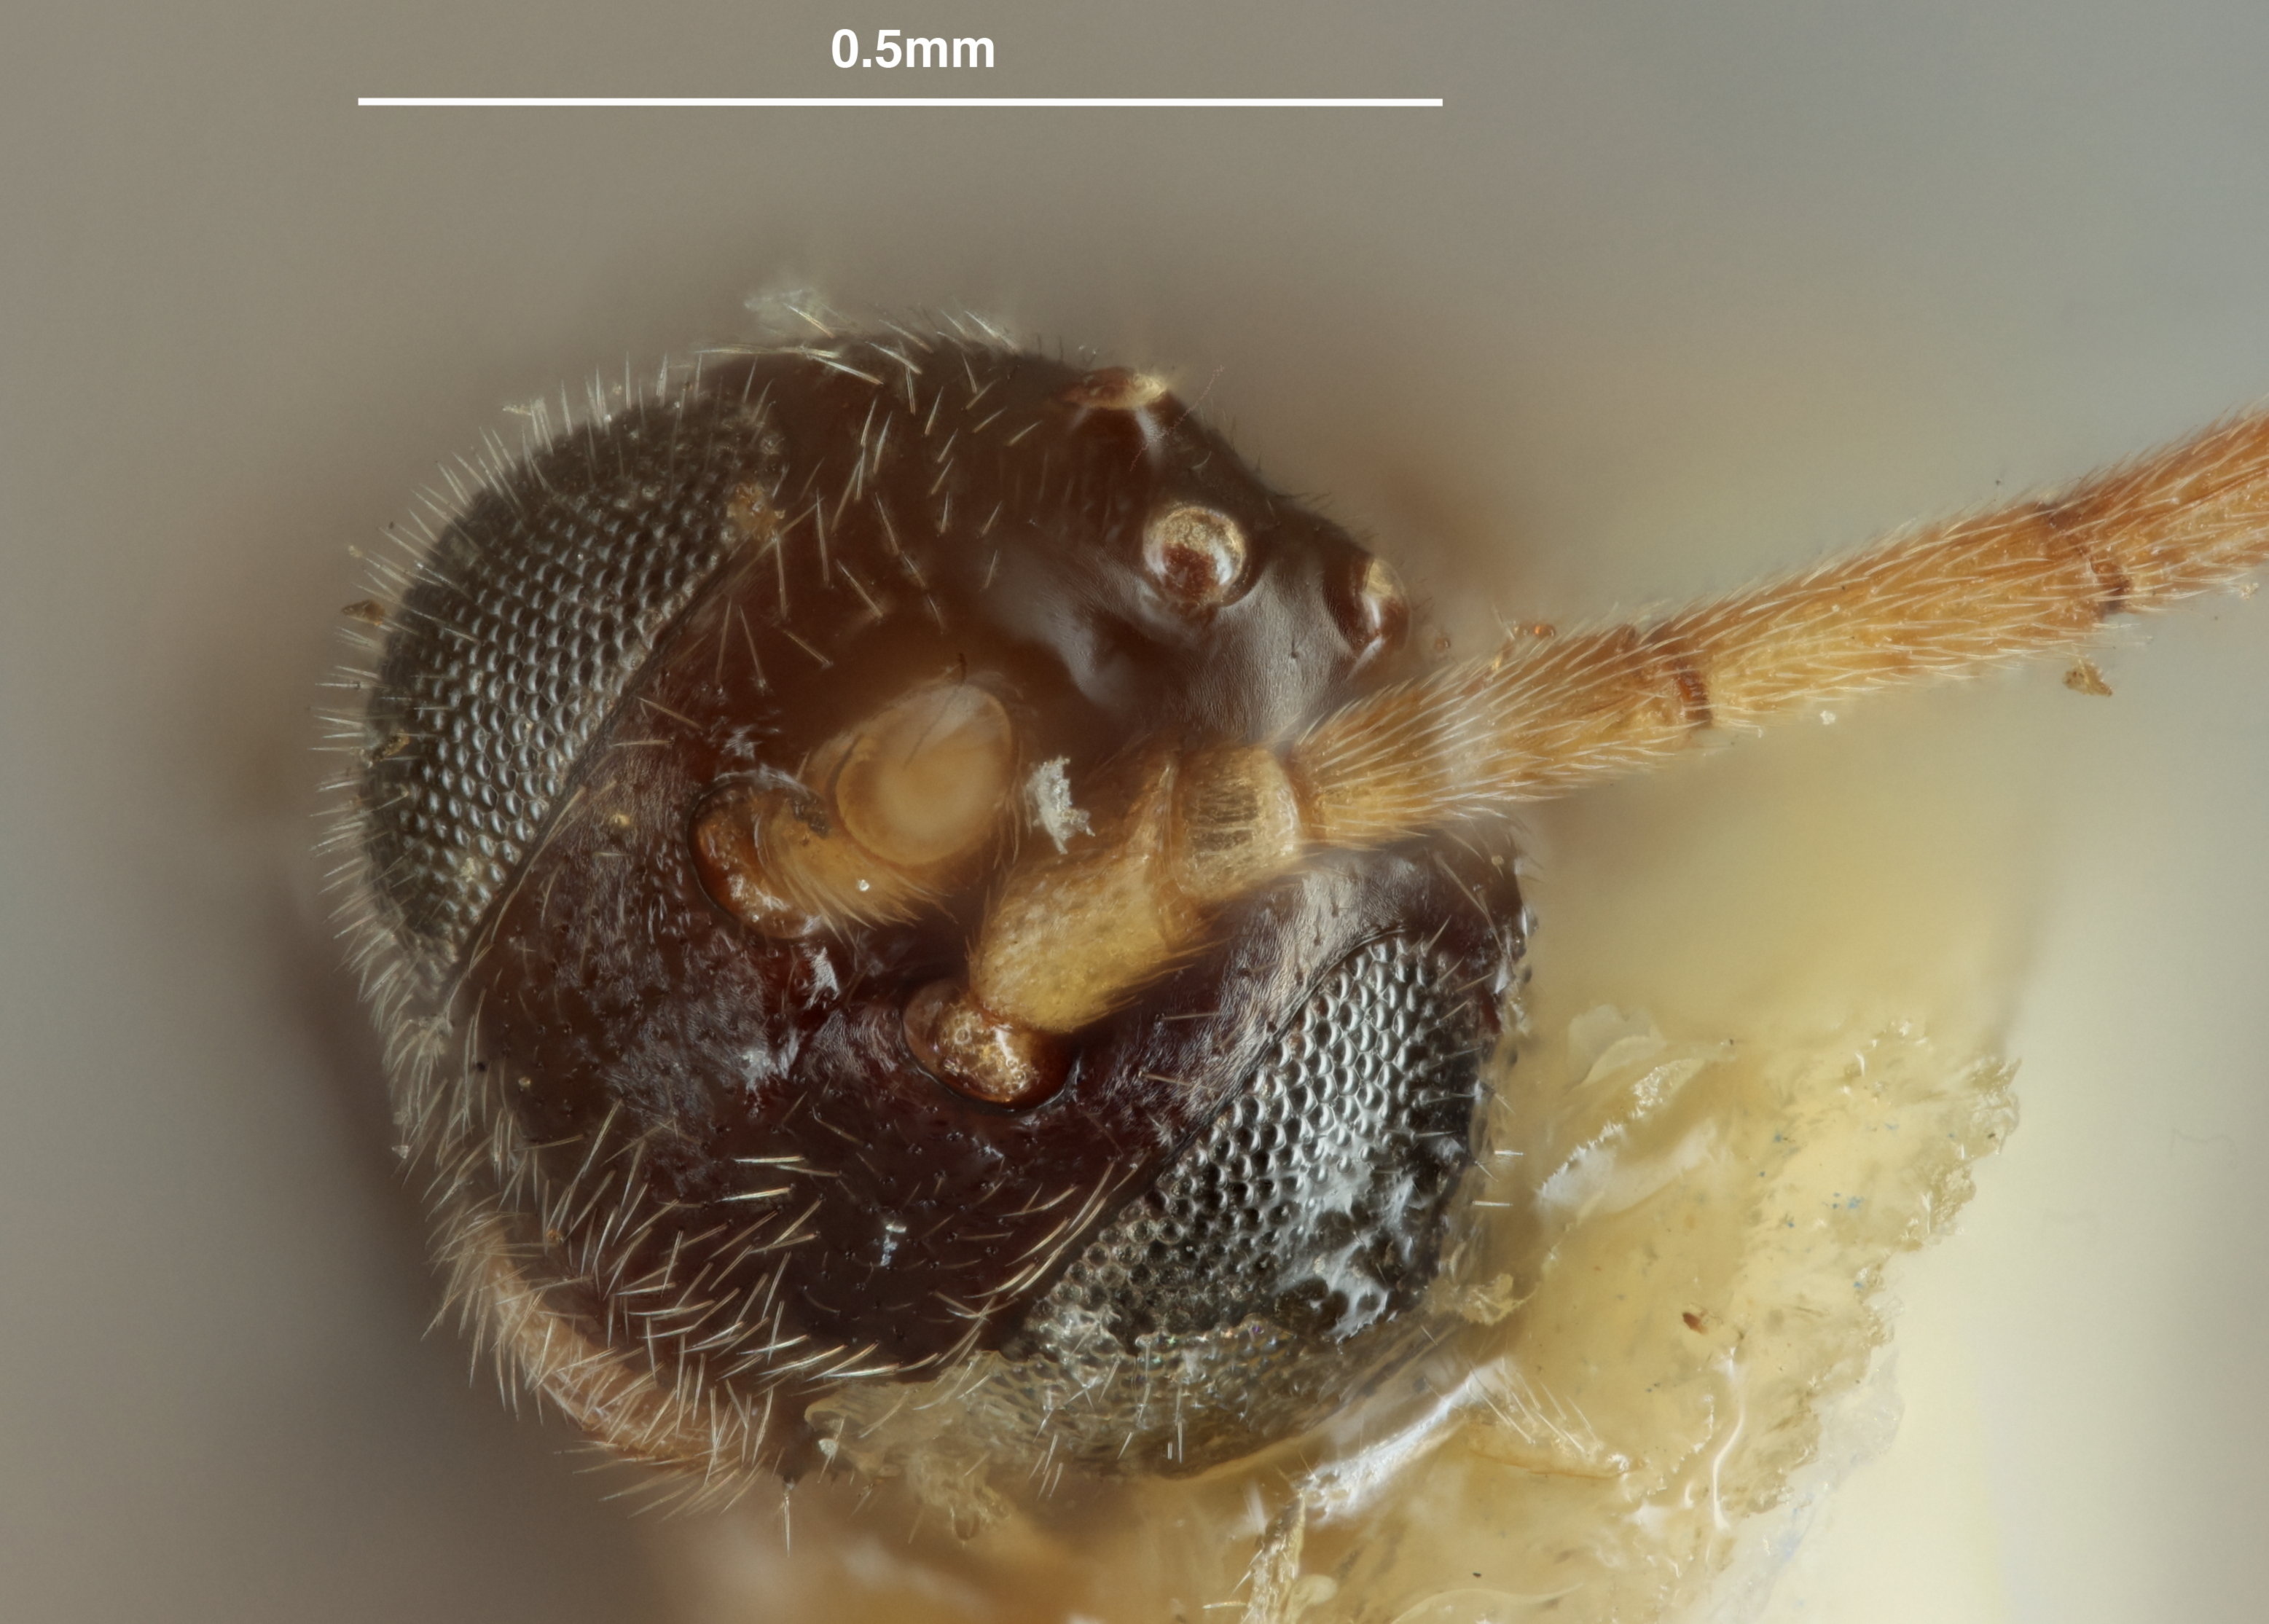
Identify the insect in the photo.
Apanteles compressus
